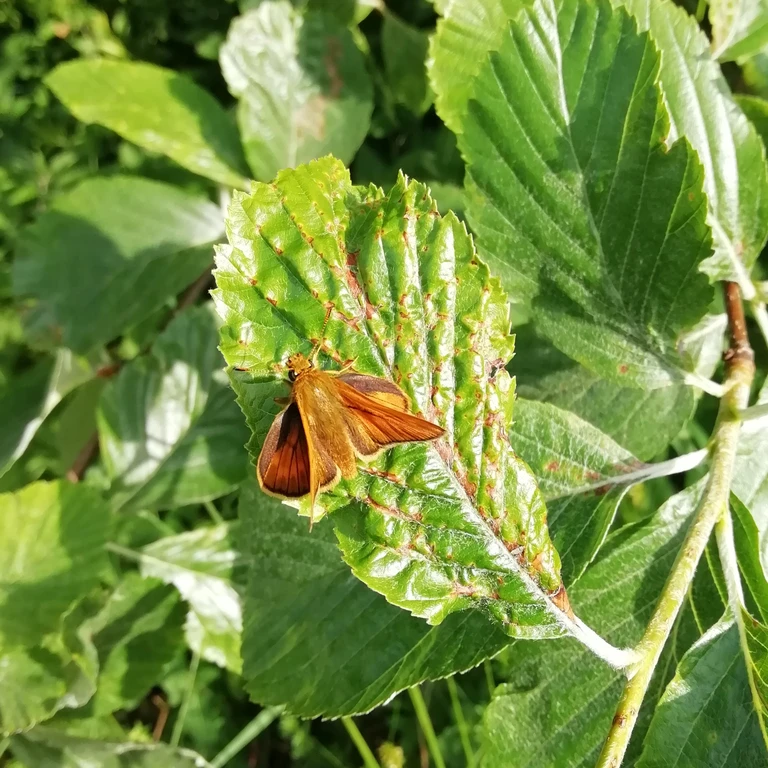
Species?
Ochlodes sylvanus (also Ochlodes venata)
